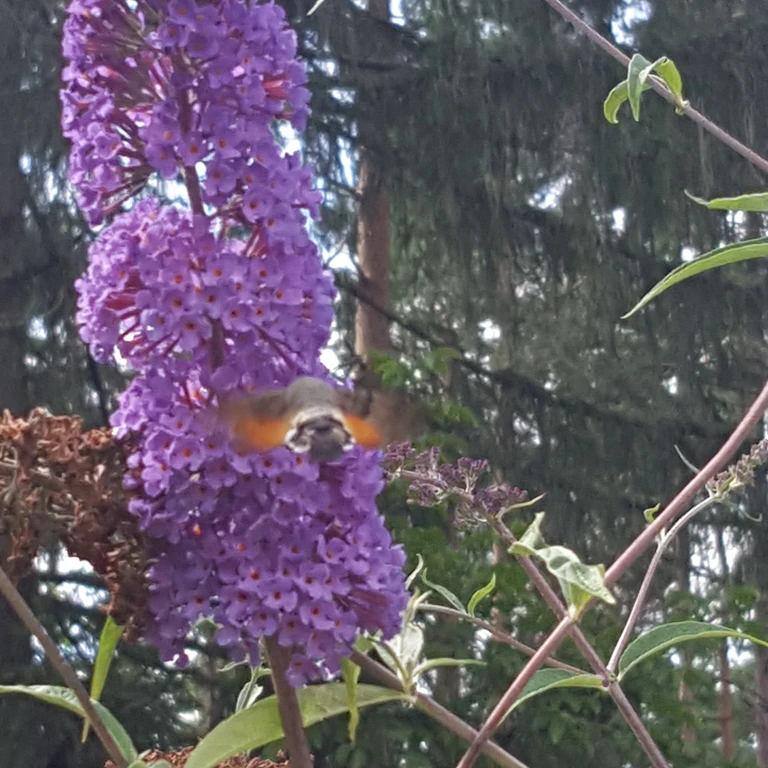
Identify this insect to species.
Macroglossum stellatarum
